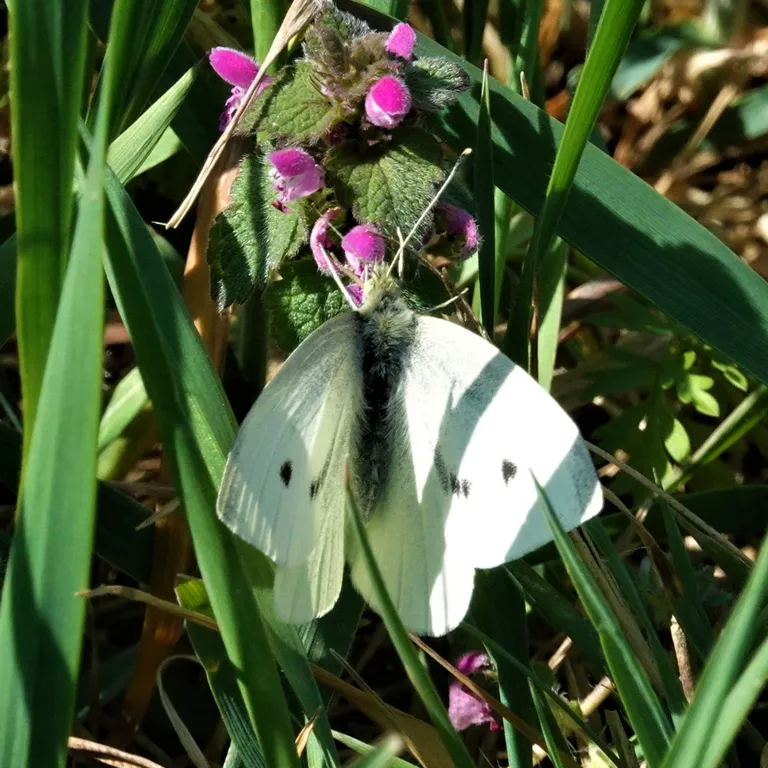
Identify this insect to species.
Pieris rapae
